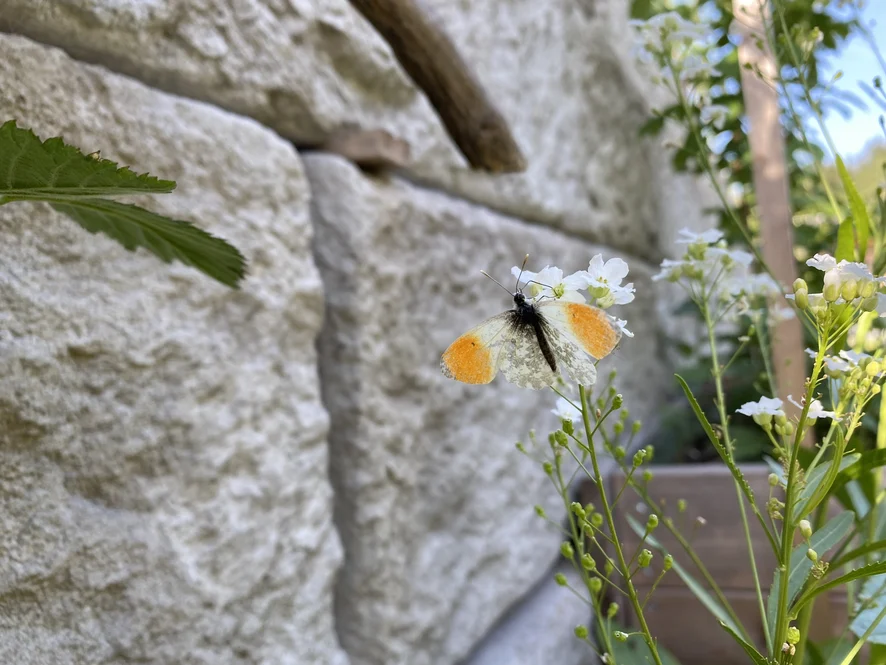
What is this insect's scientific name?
Anthocharis cardamines
